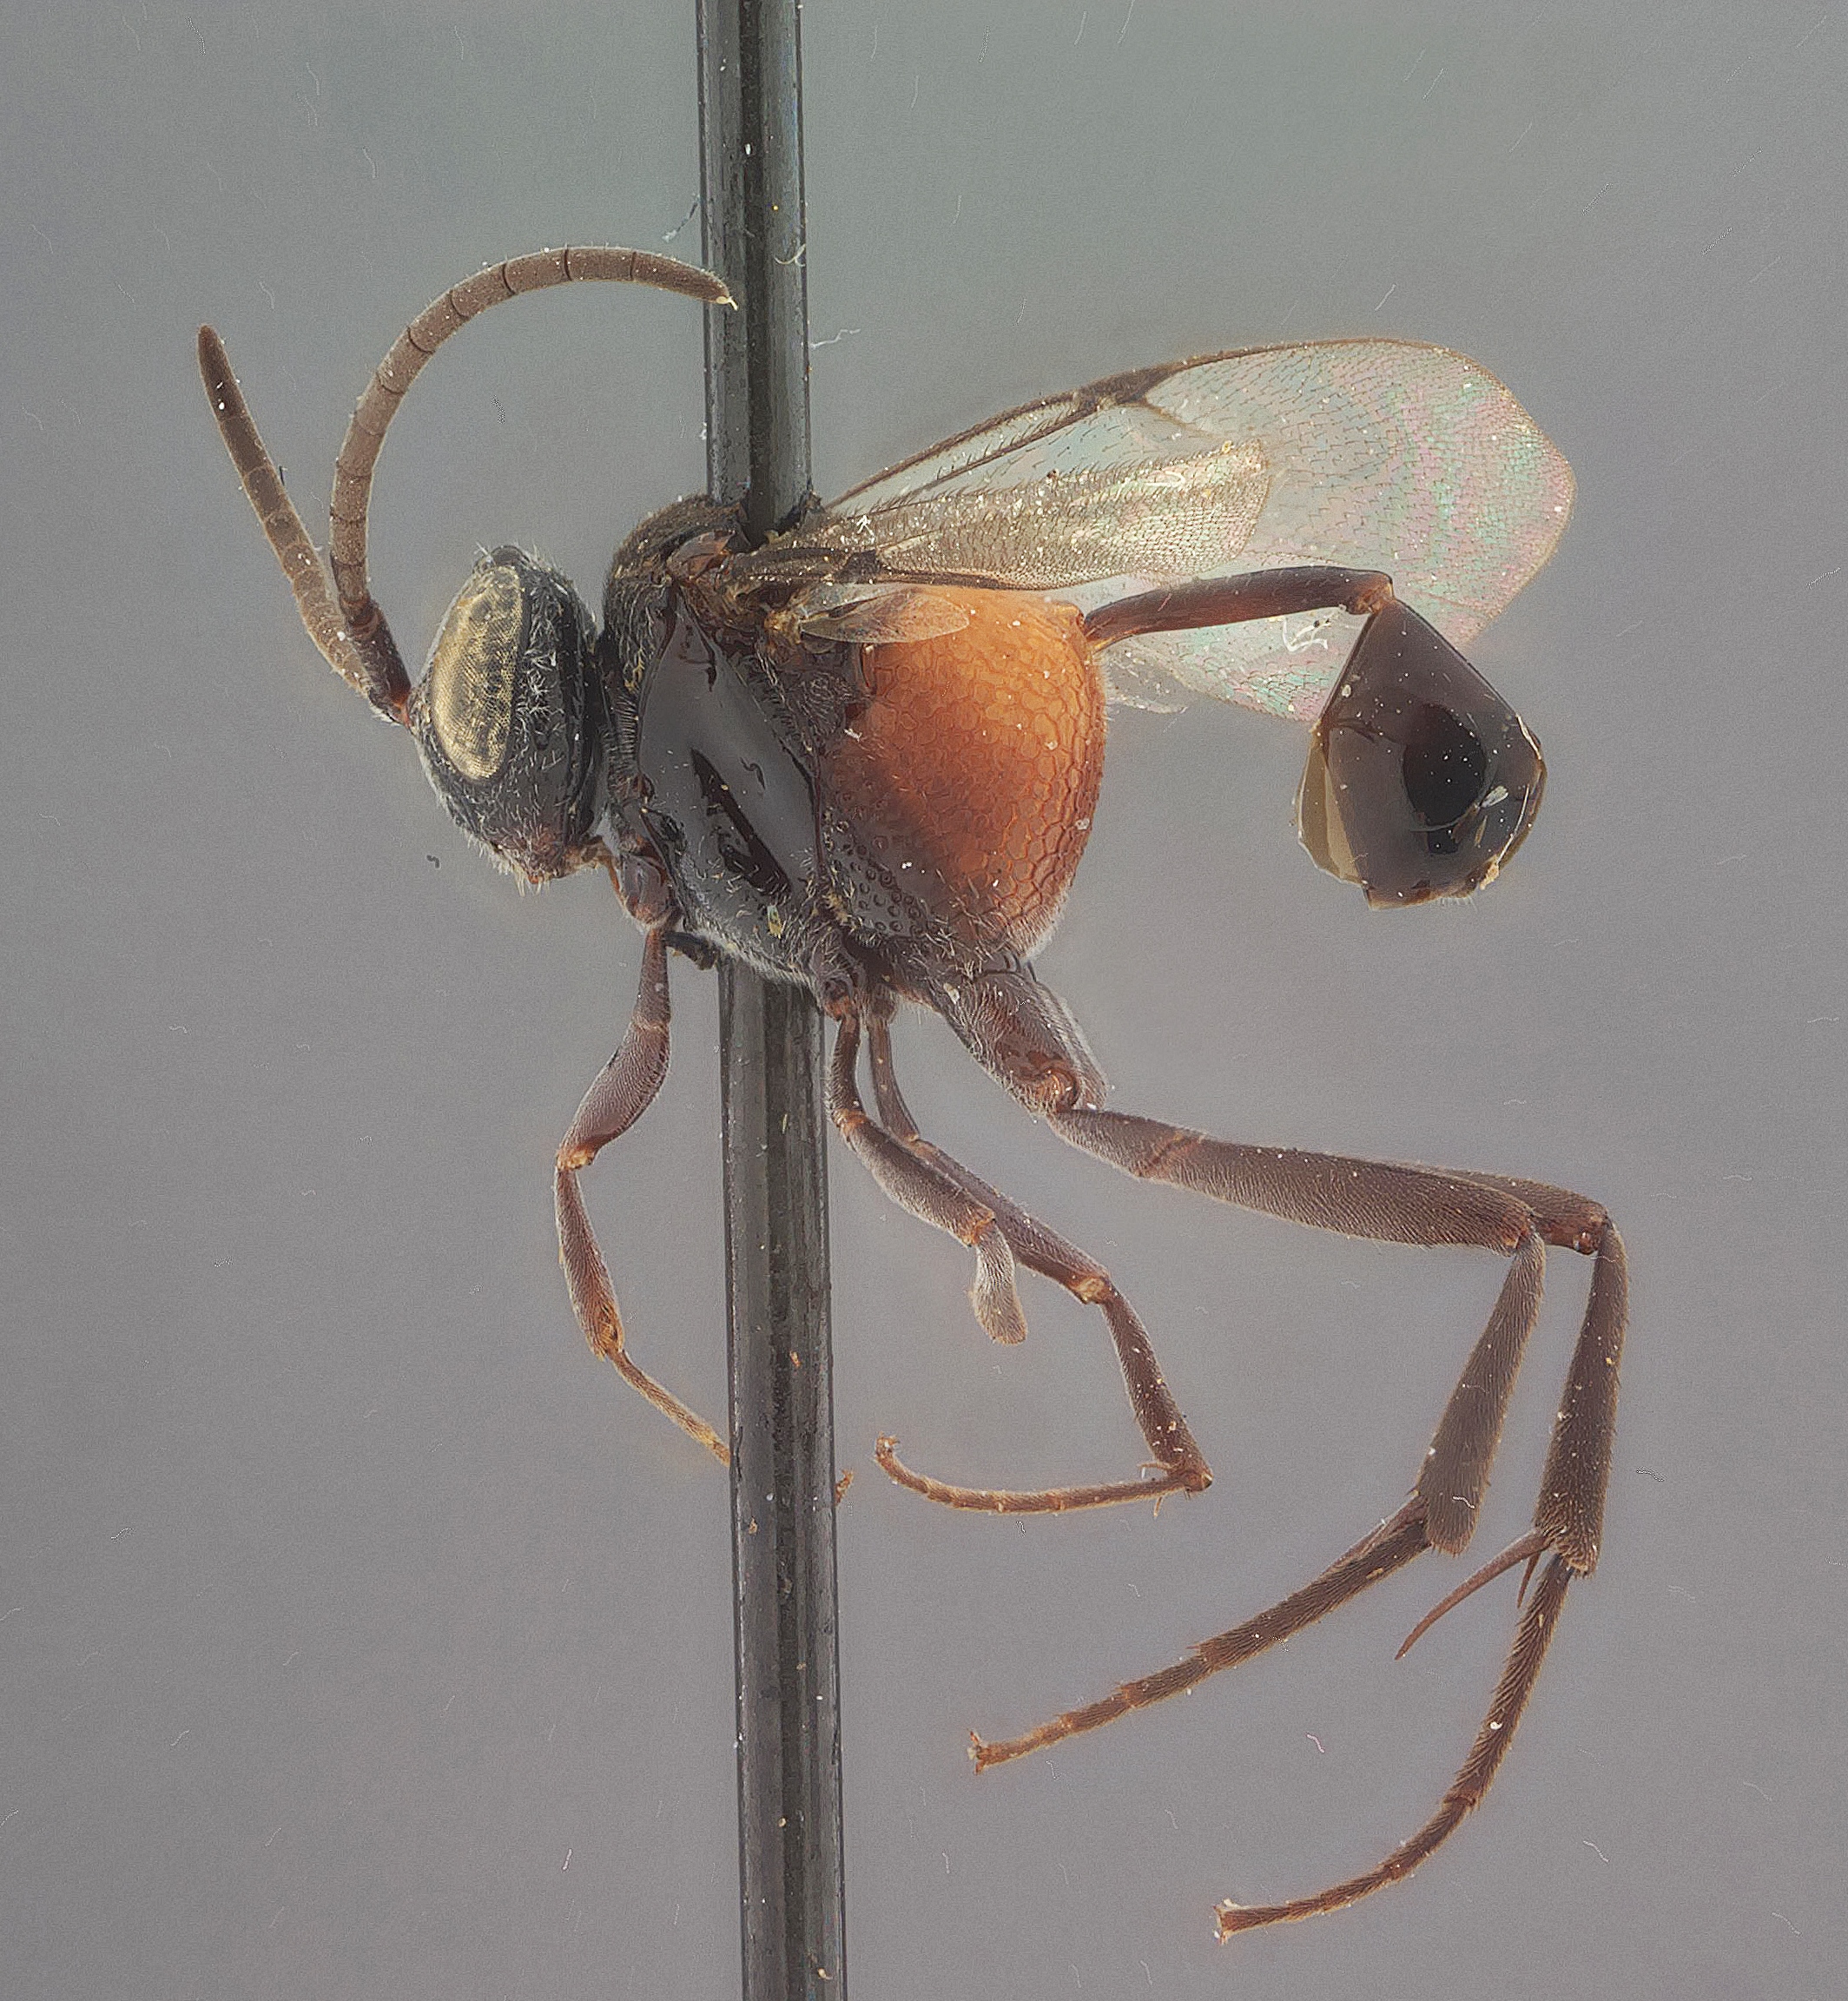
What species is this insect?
Hyptia johnsoni
